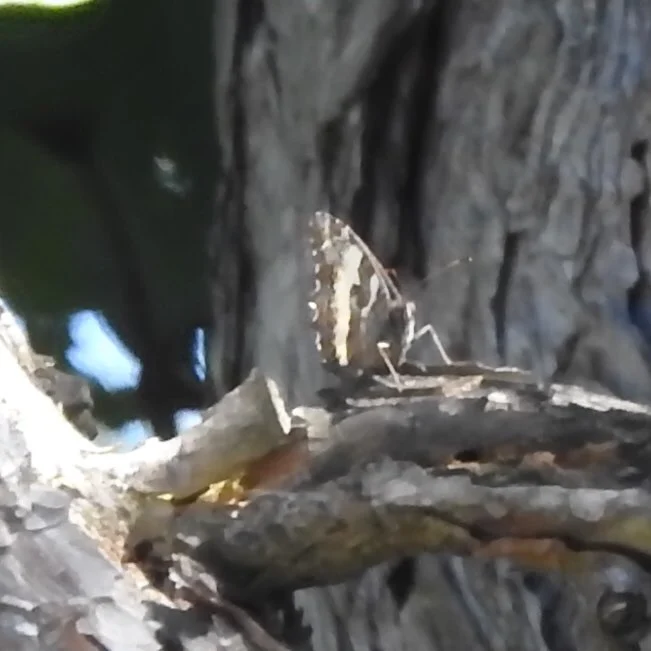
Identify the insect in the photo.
Brintesia circe
